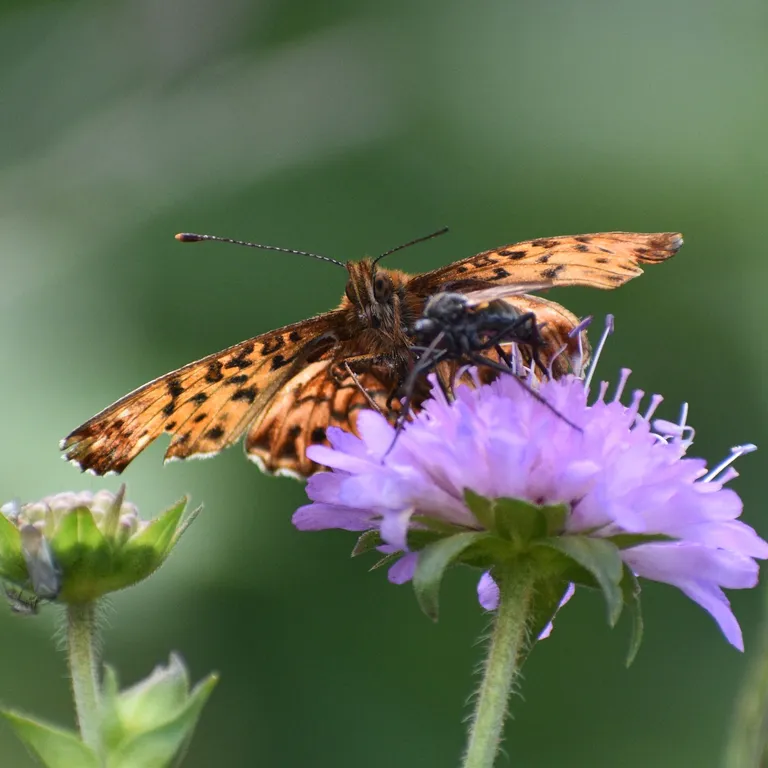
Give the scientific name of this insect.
Boloria titania
